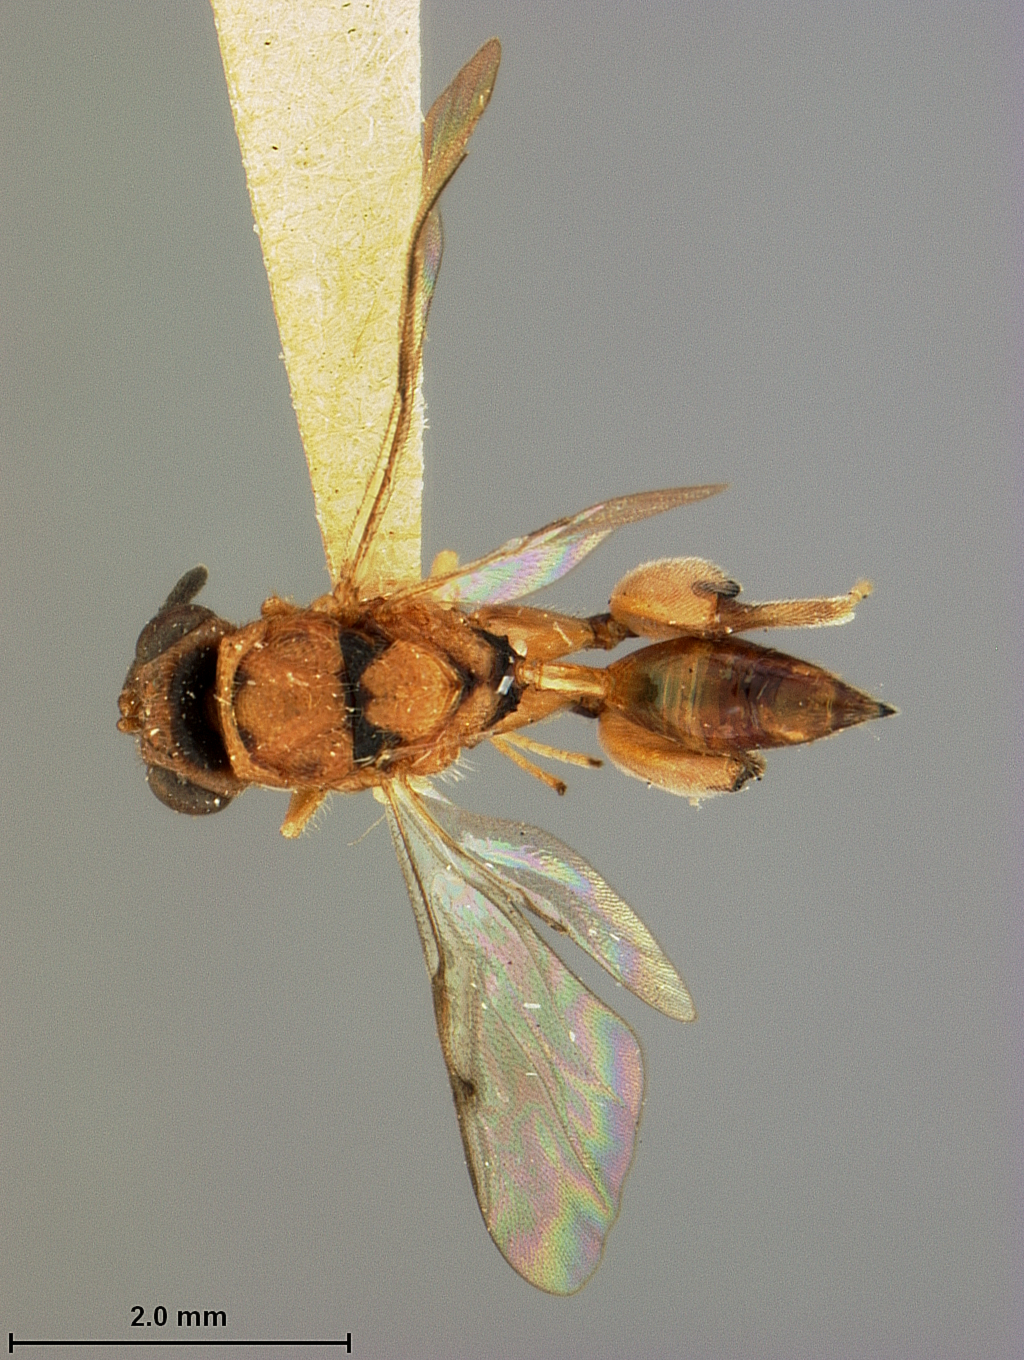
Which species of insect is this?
Spilochalcis meridionalis
